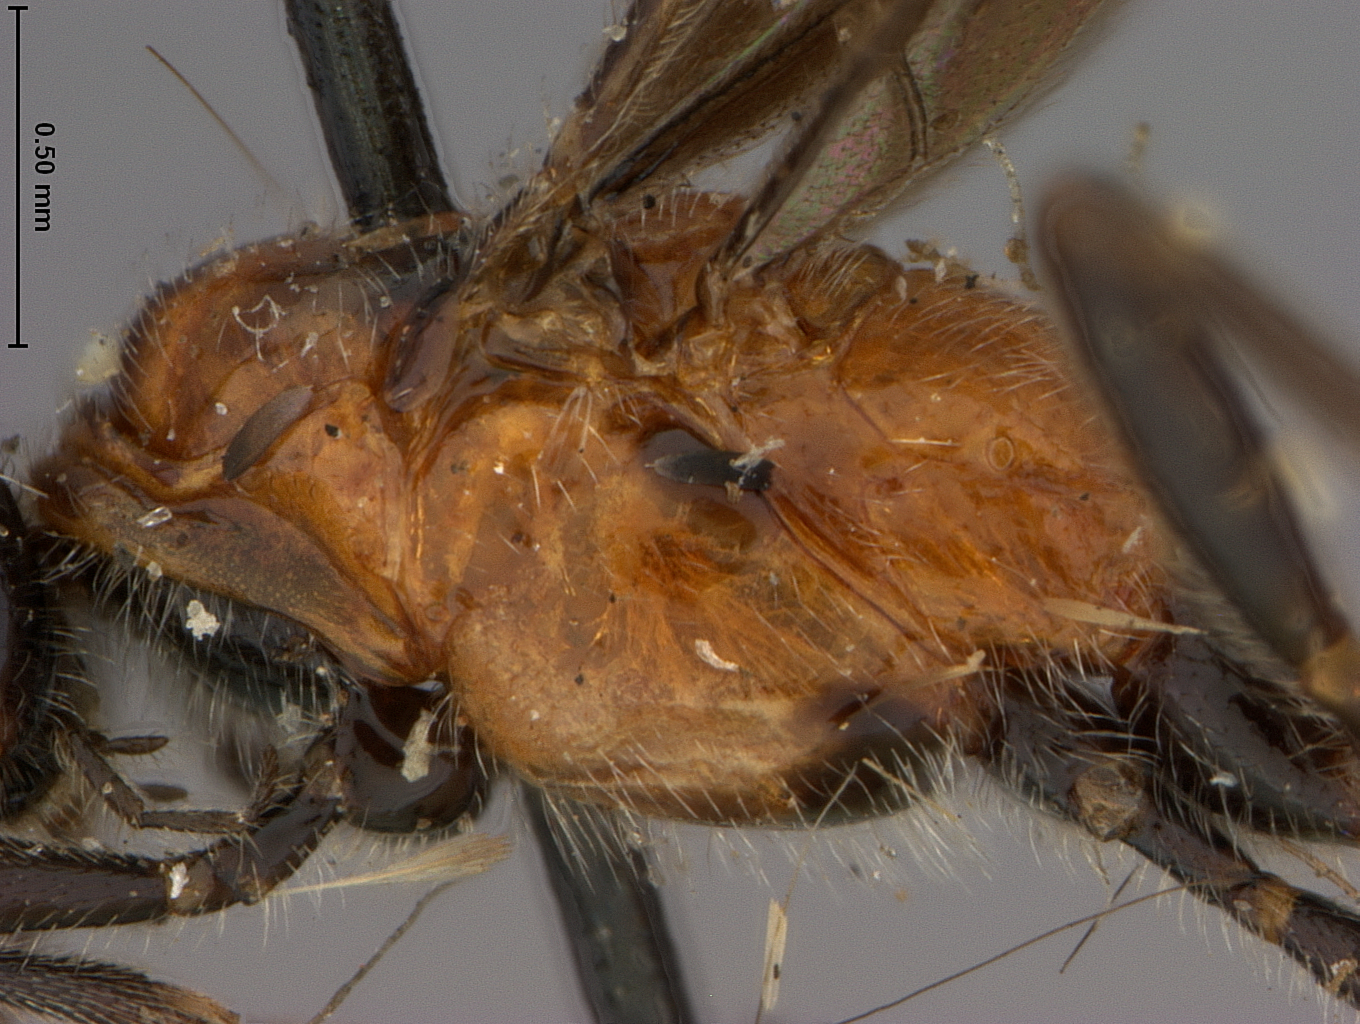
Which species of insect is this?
Bracon koebelei
